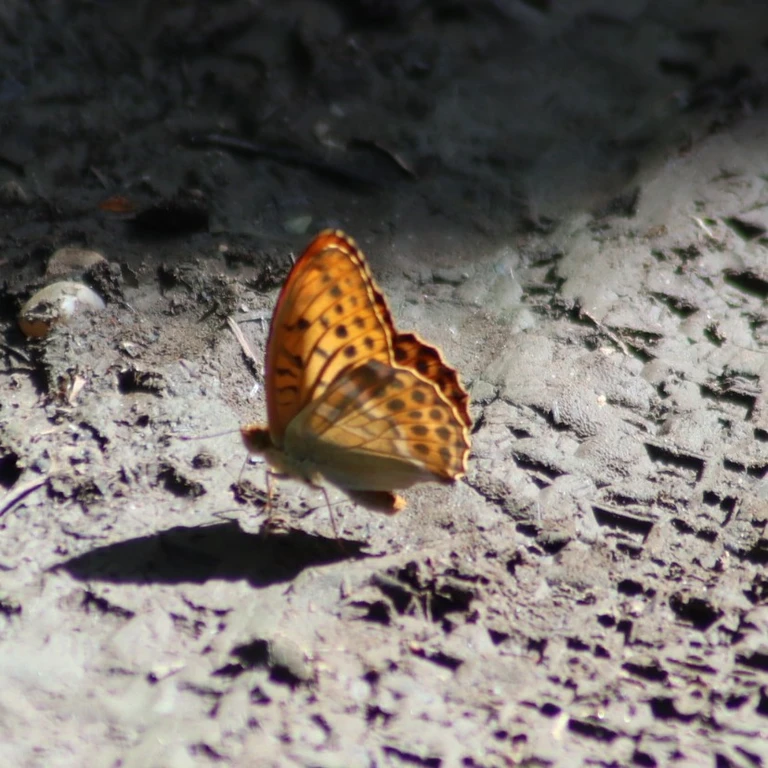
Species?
Argynnis paphia
